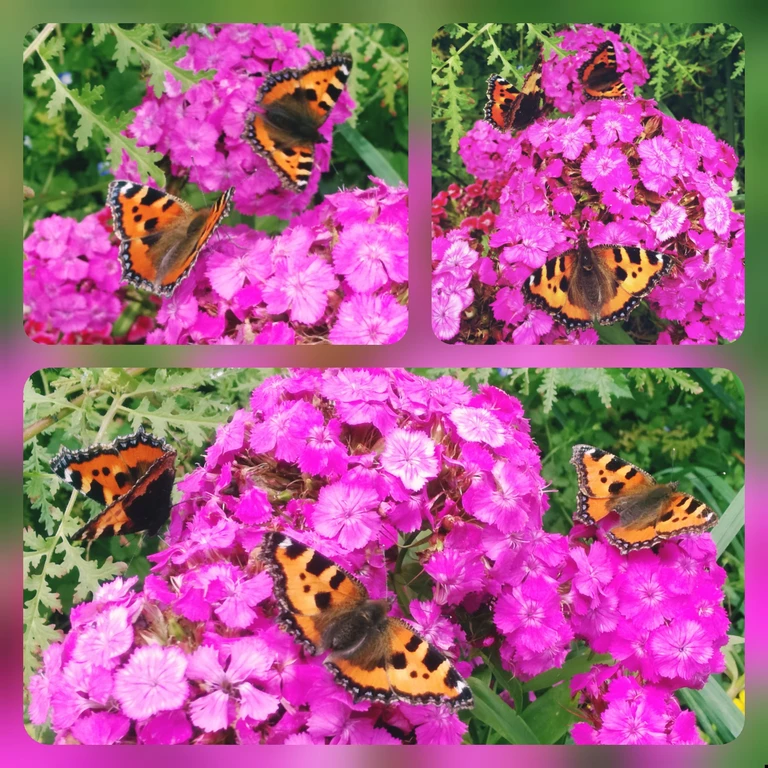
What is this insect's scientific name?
Aglais urticae
